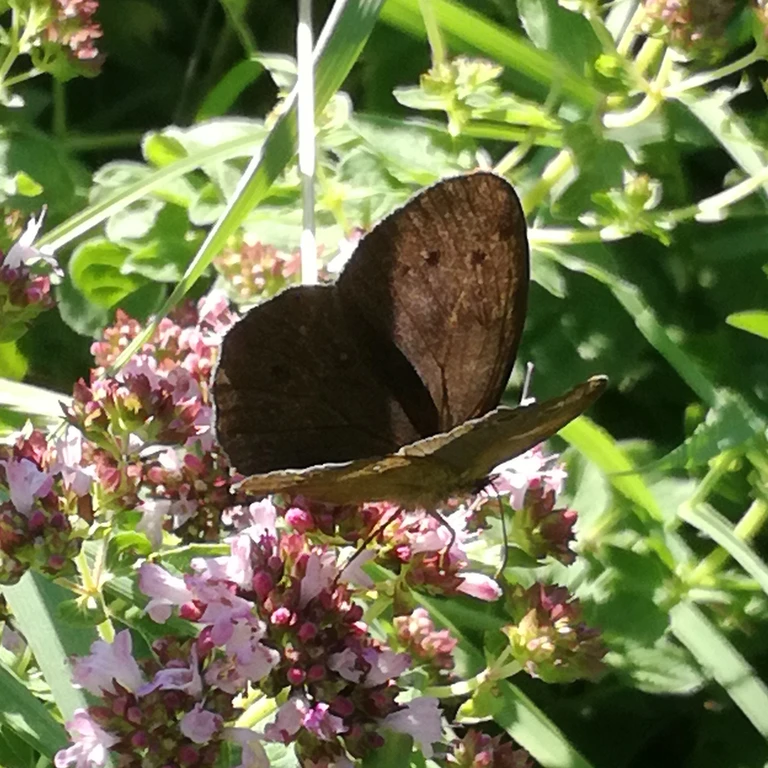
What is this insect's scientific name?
Aphantopus hyperantus
